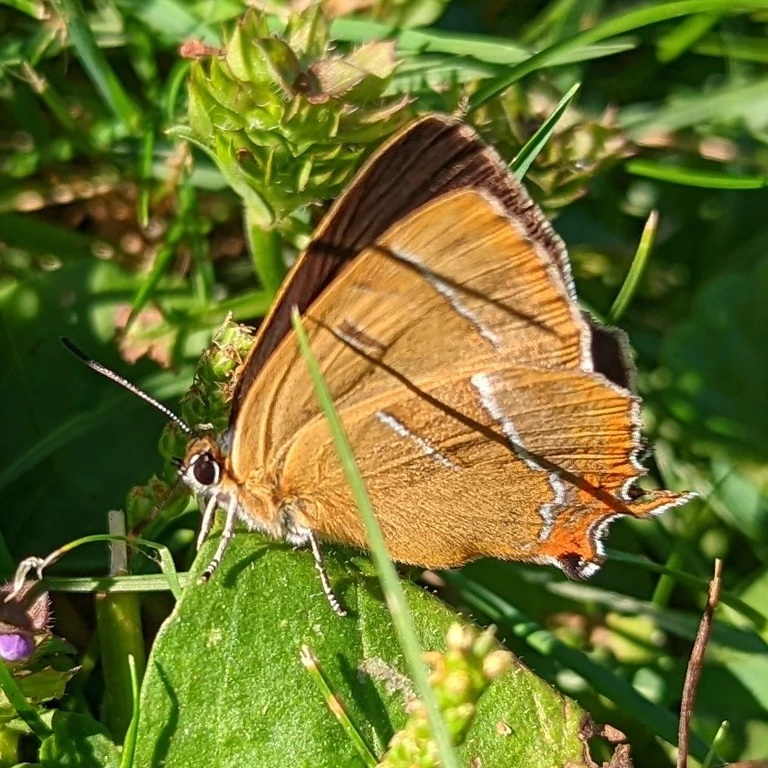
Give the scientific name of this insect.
Thecla betulae
